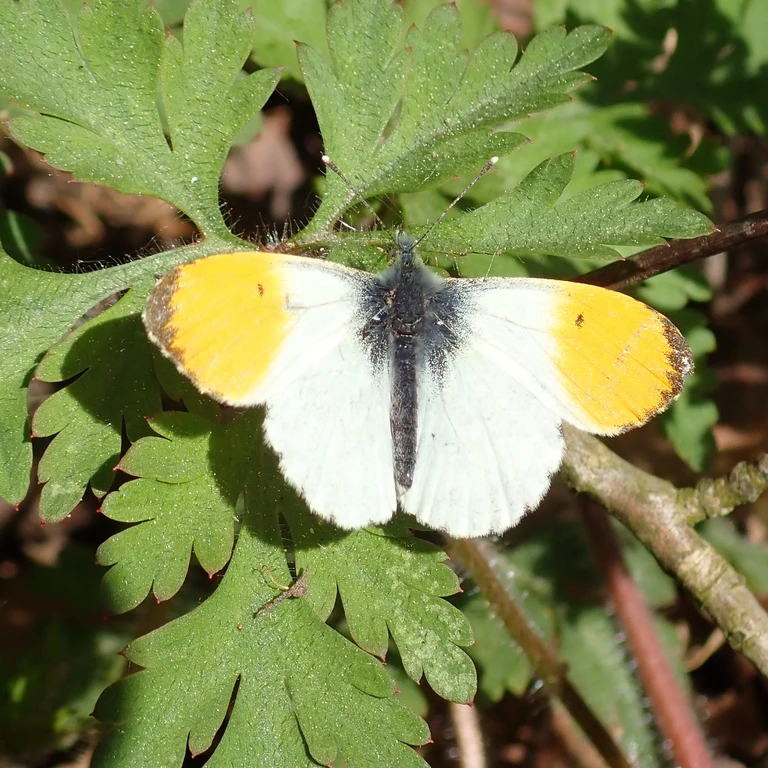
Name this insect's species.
Anthocharis cardamines
